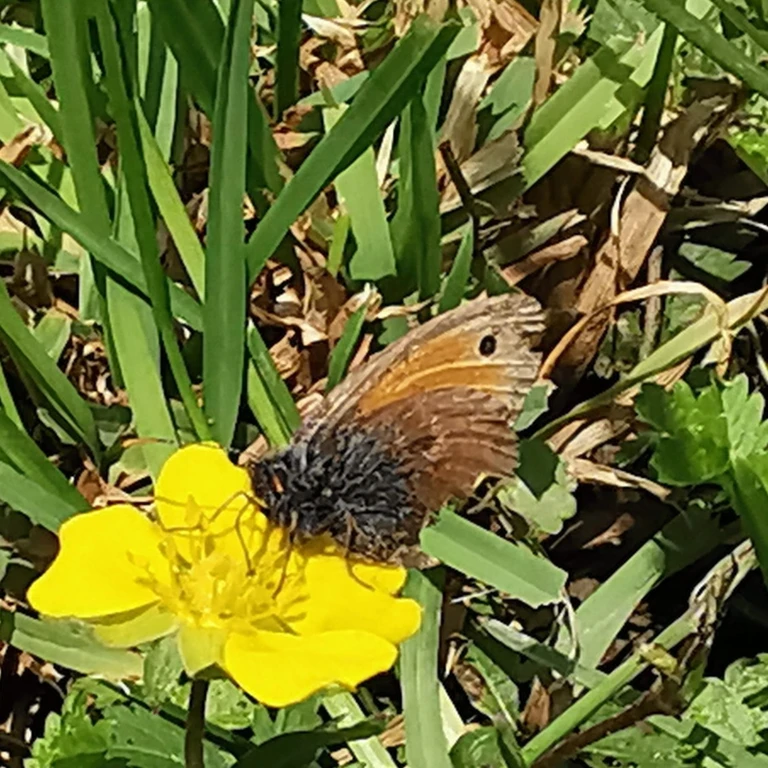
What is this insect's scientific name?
Coenonympha pamphilus
